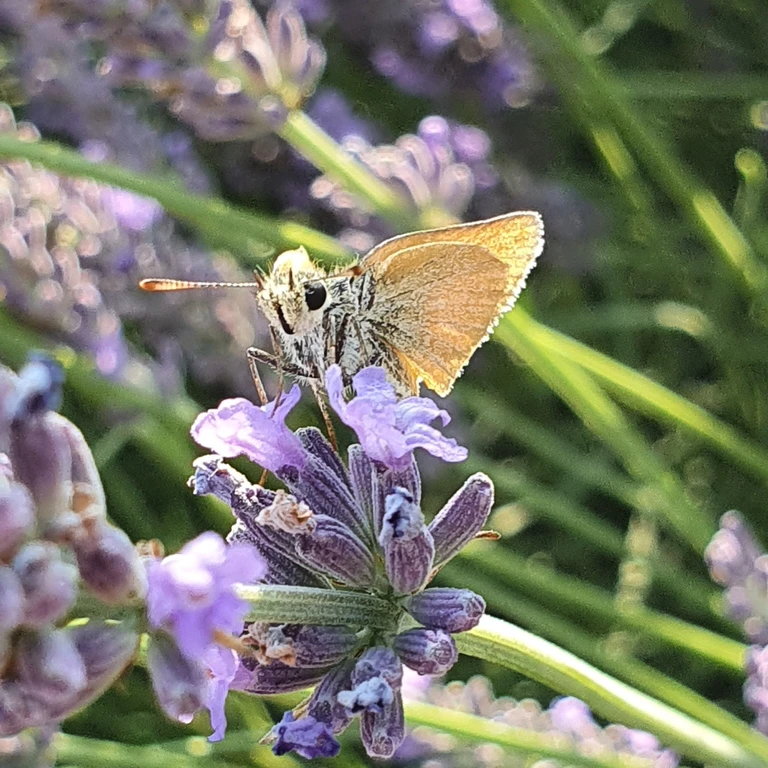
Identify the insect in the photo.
Thymelicus sylvestris
